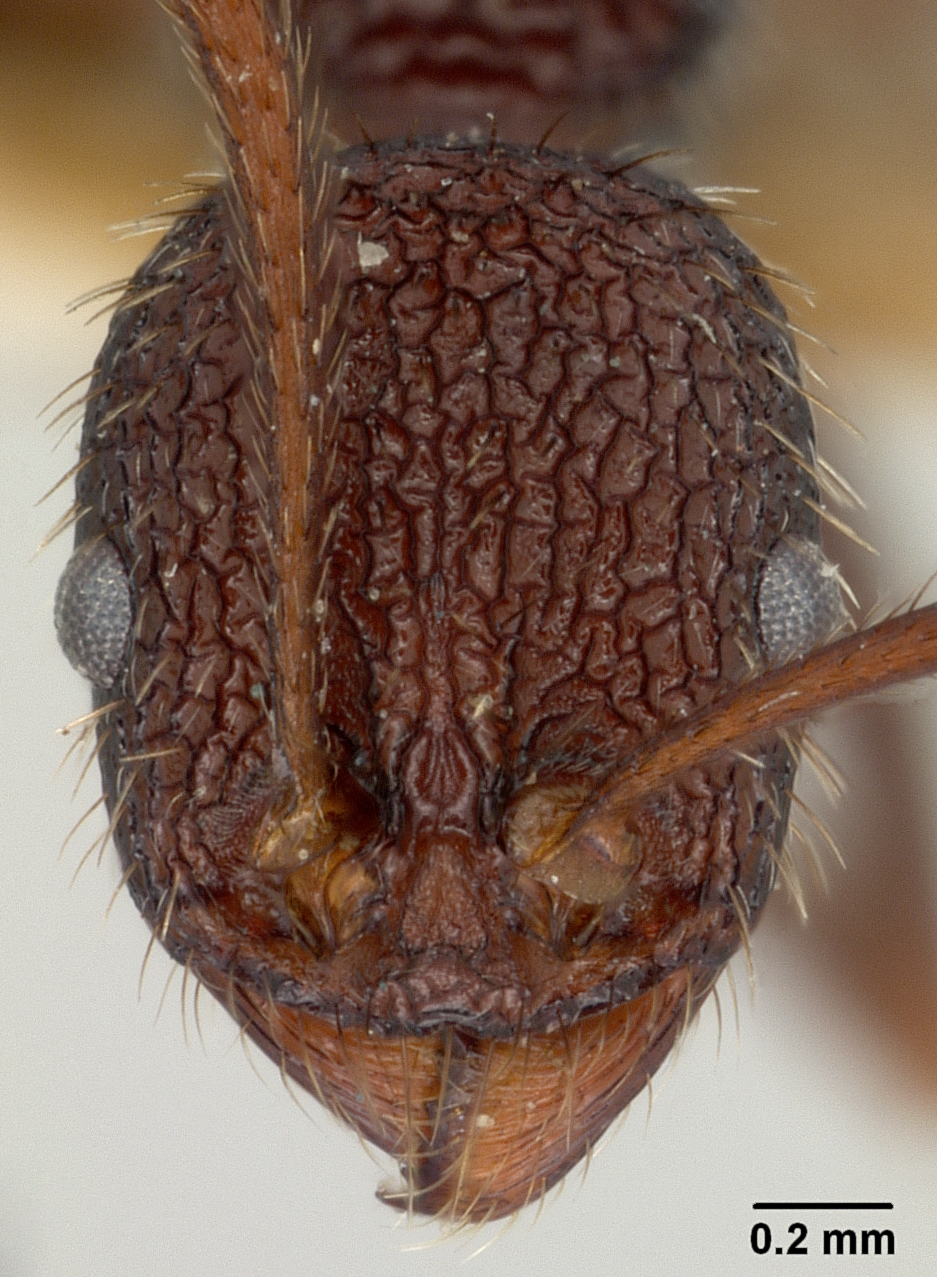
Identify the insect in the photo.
Aphaenogaster relicta
